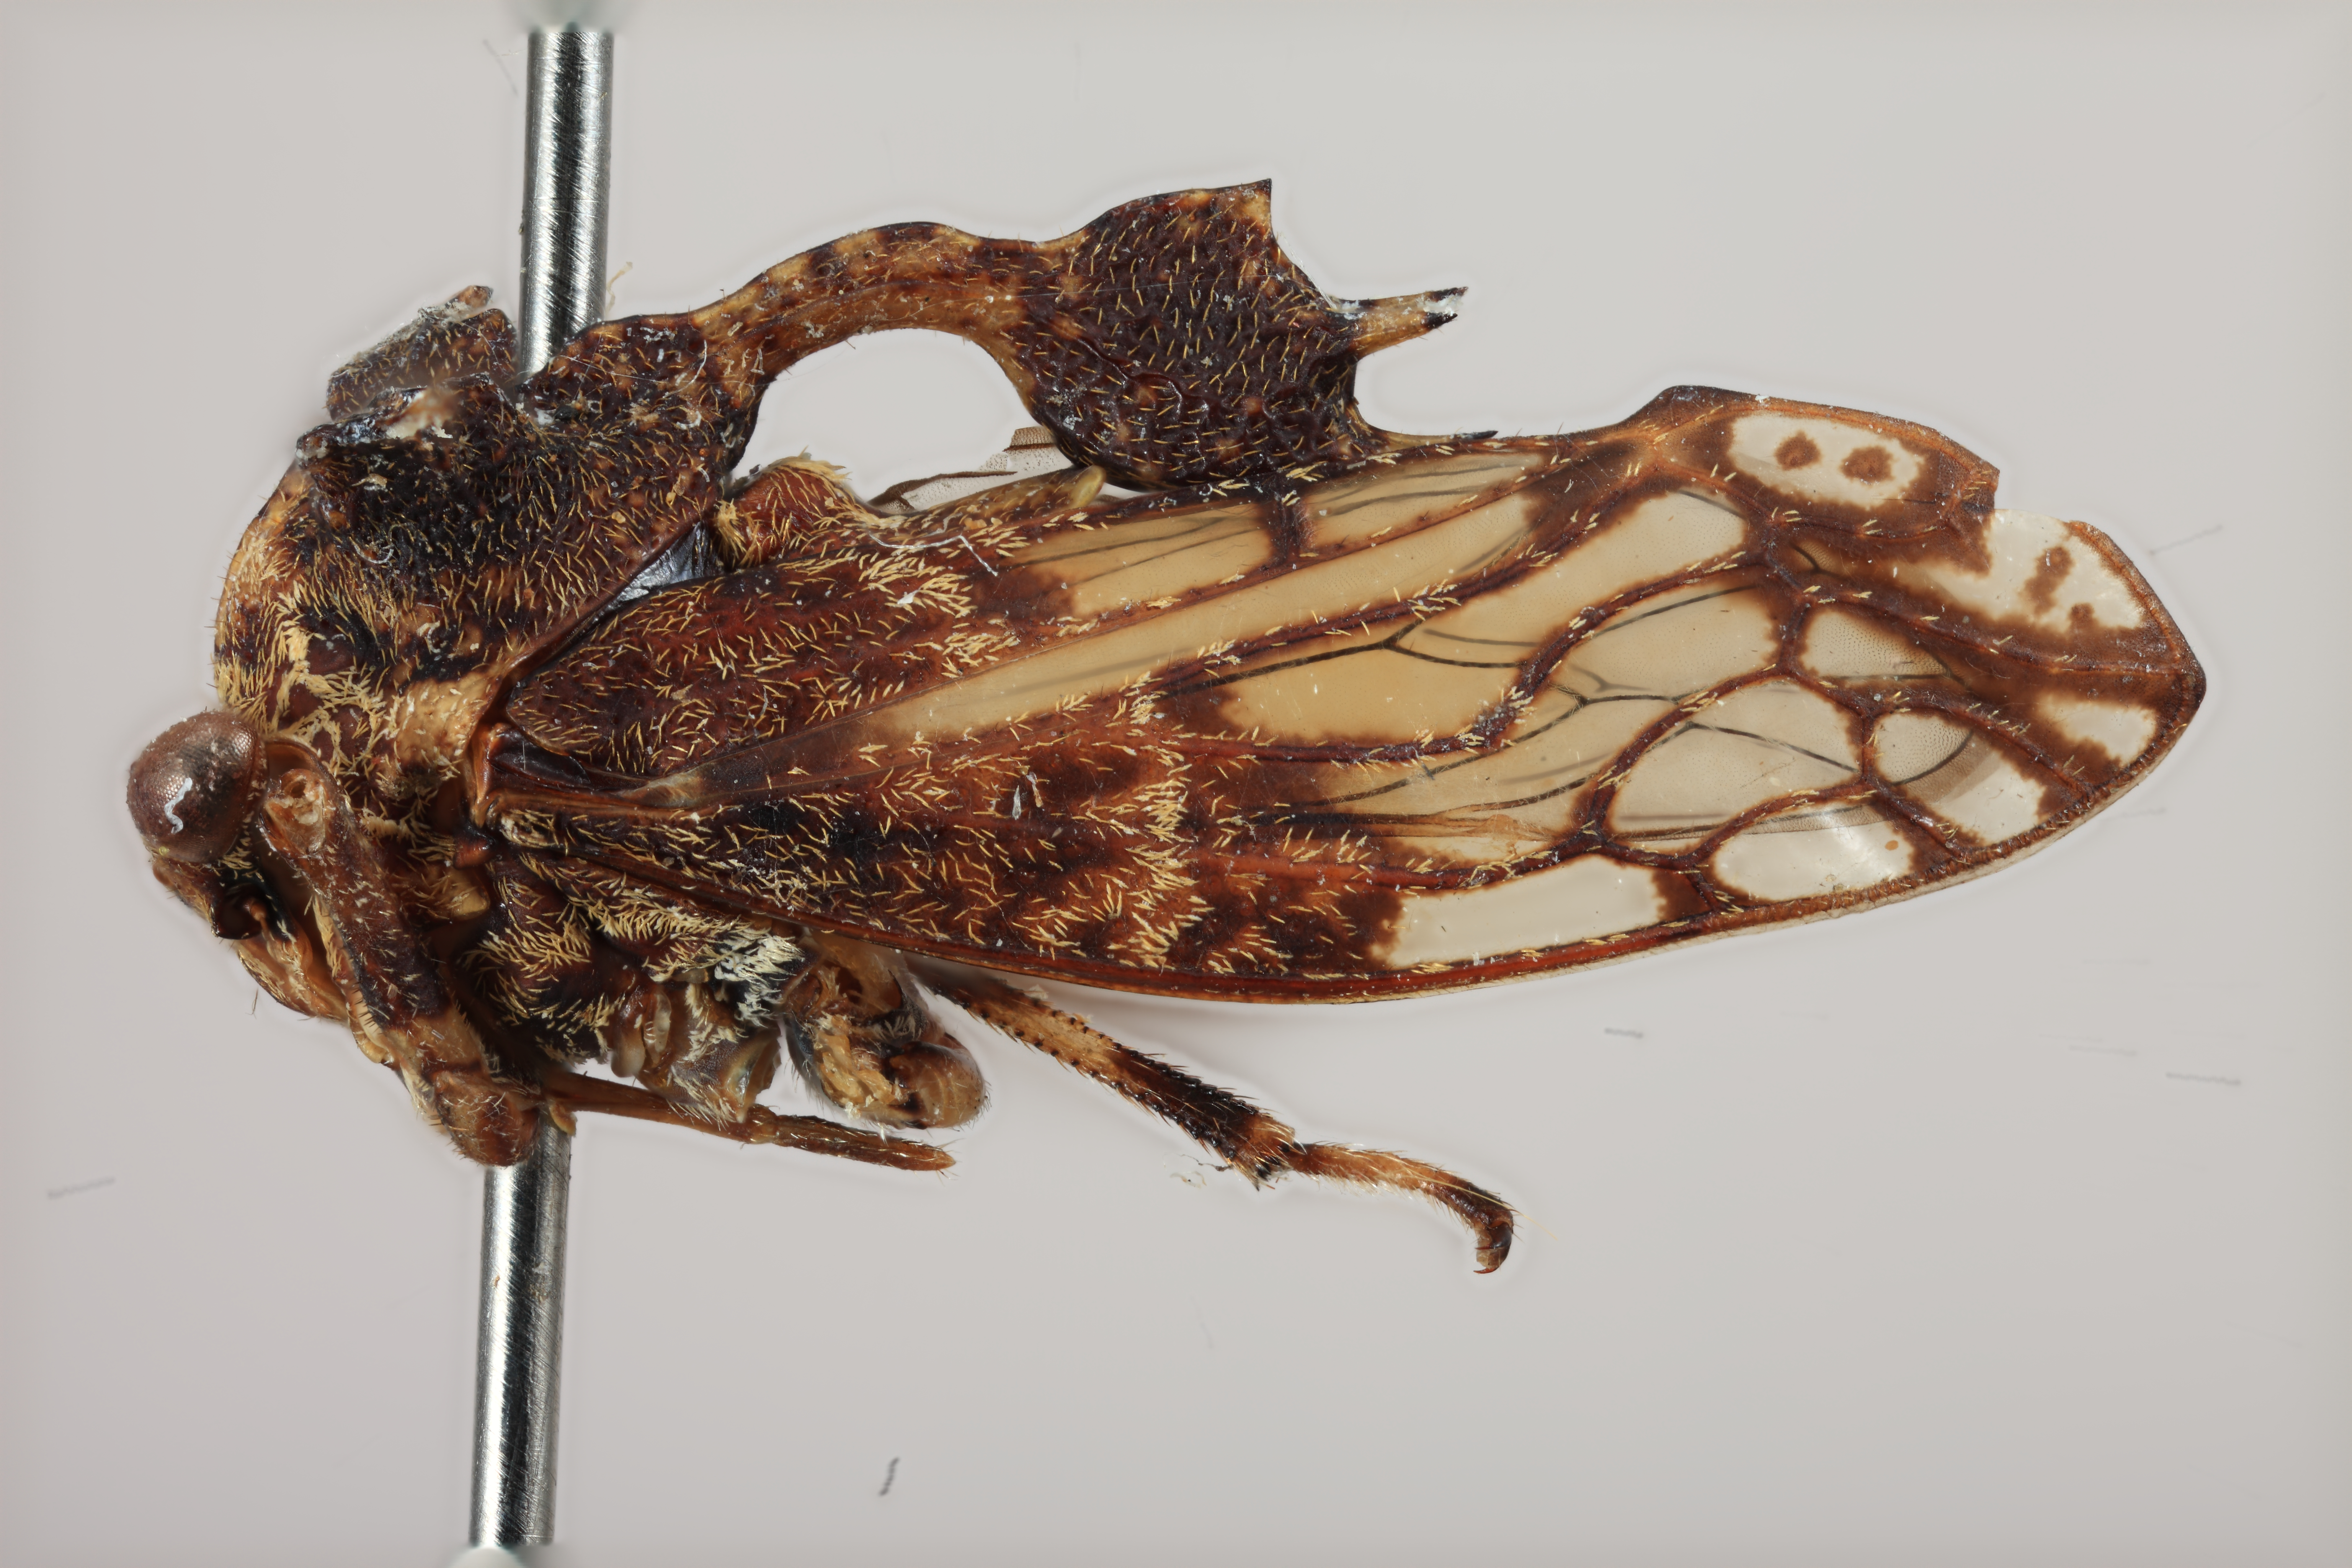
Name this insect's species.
Smerdalea circumflexa
